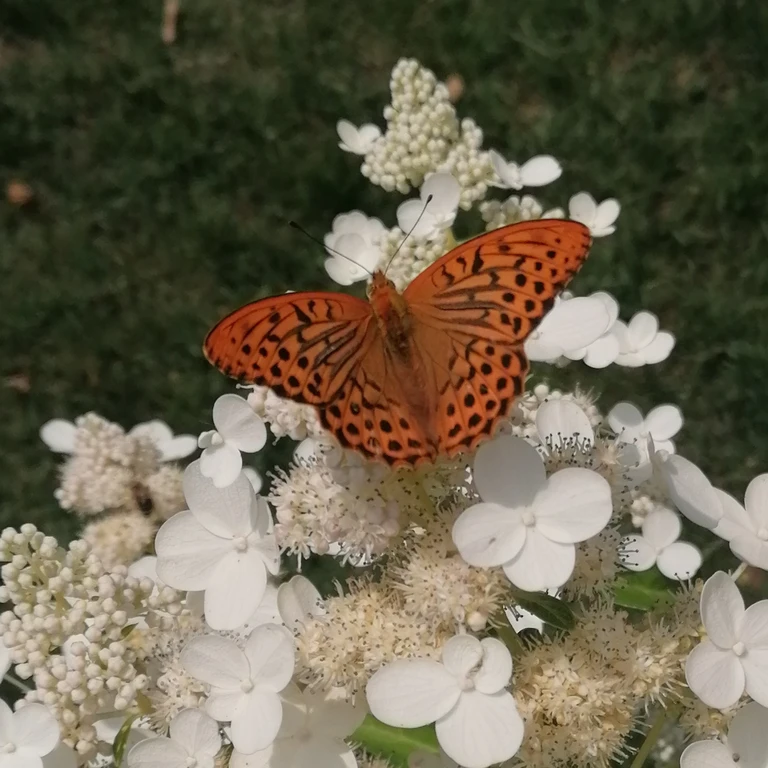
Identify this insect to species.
Argynnis paphia
